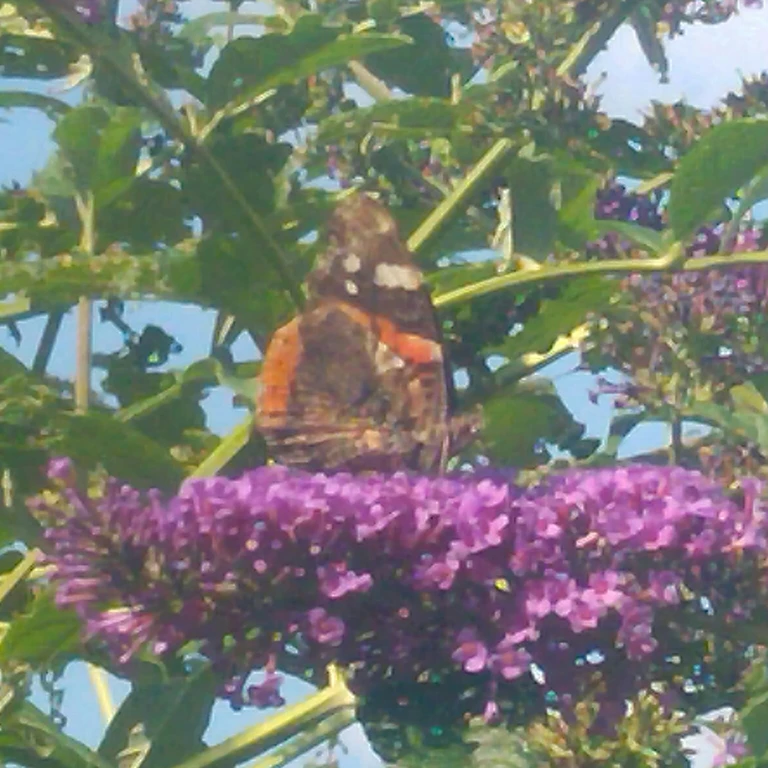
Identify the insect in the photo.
Vanessa atalanta
